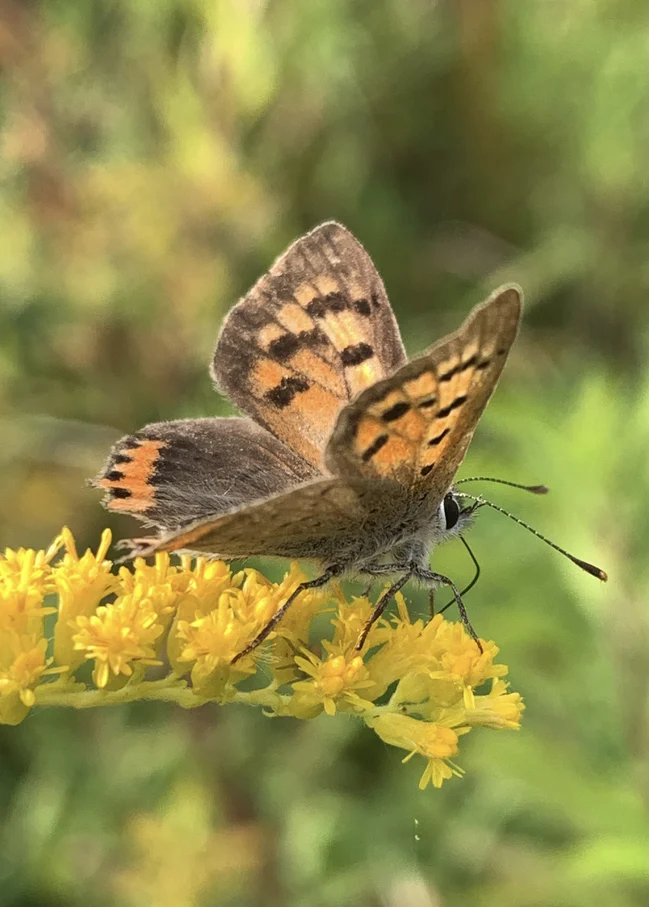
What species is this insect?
Lycaena phlaeas
